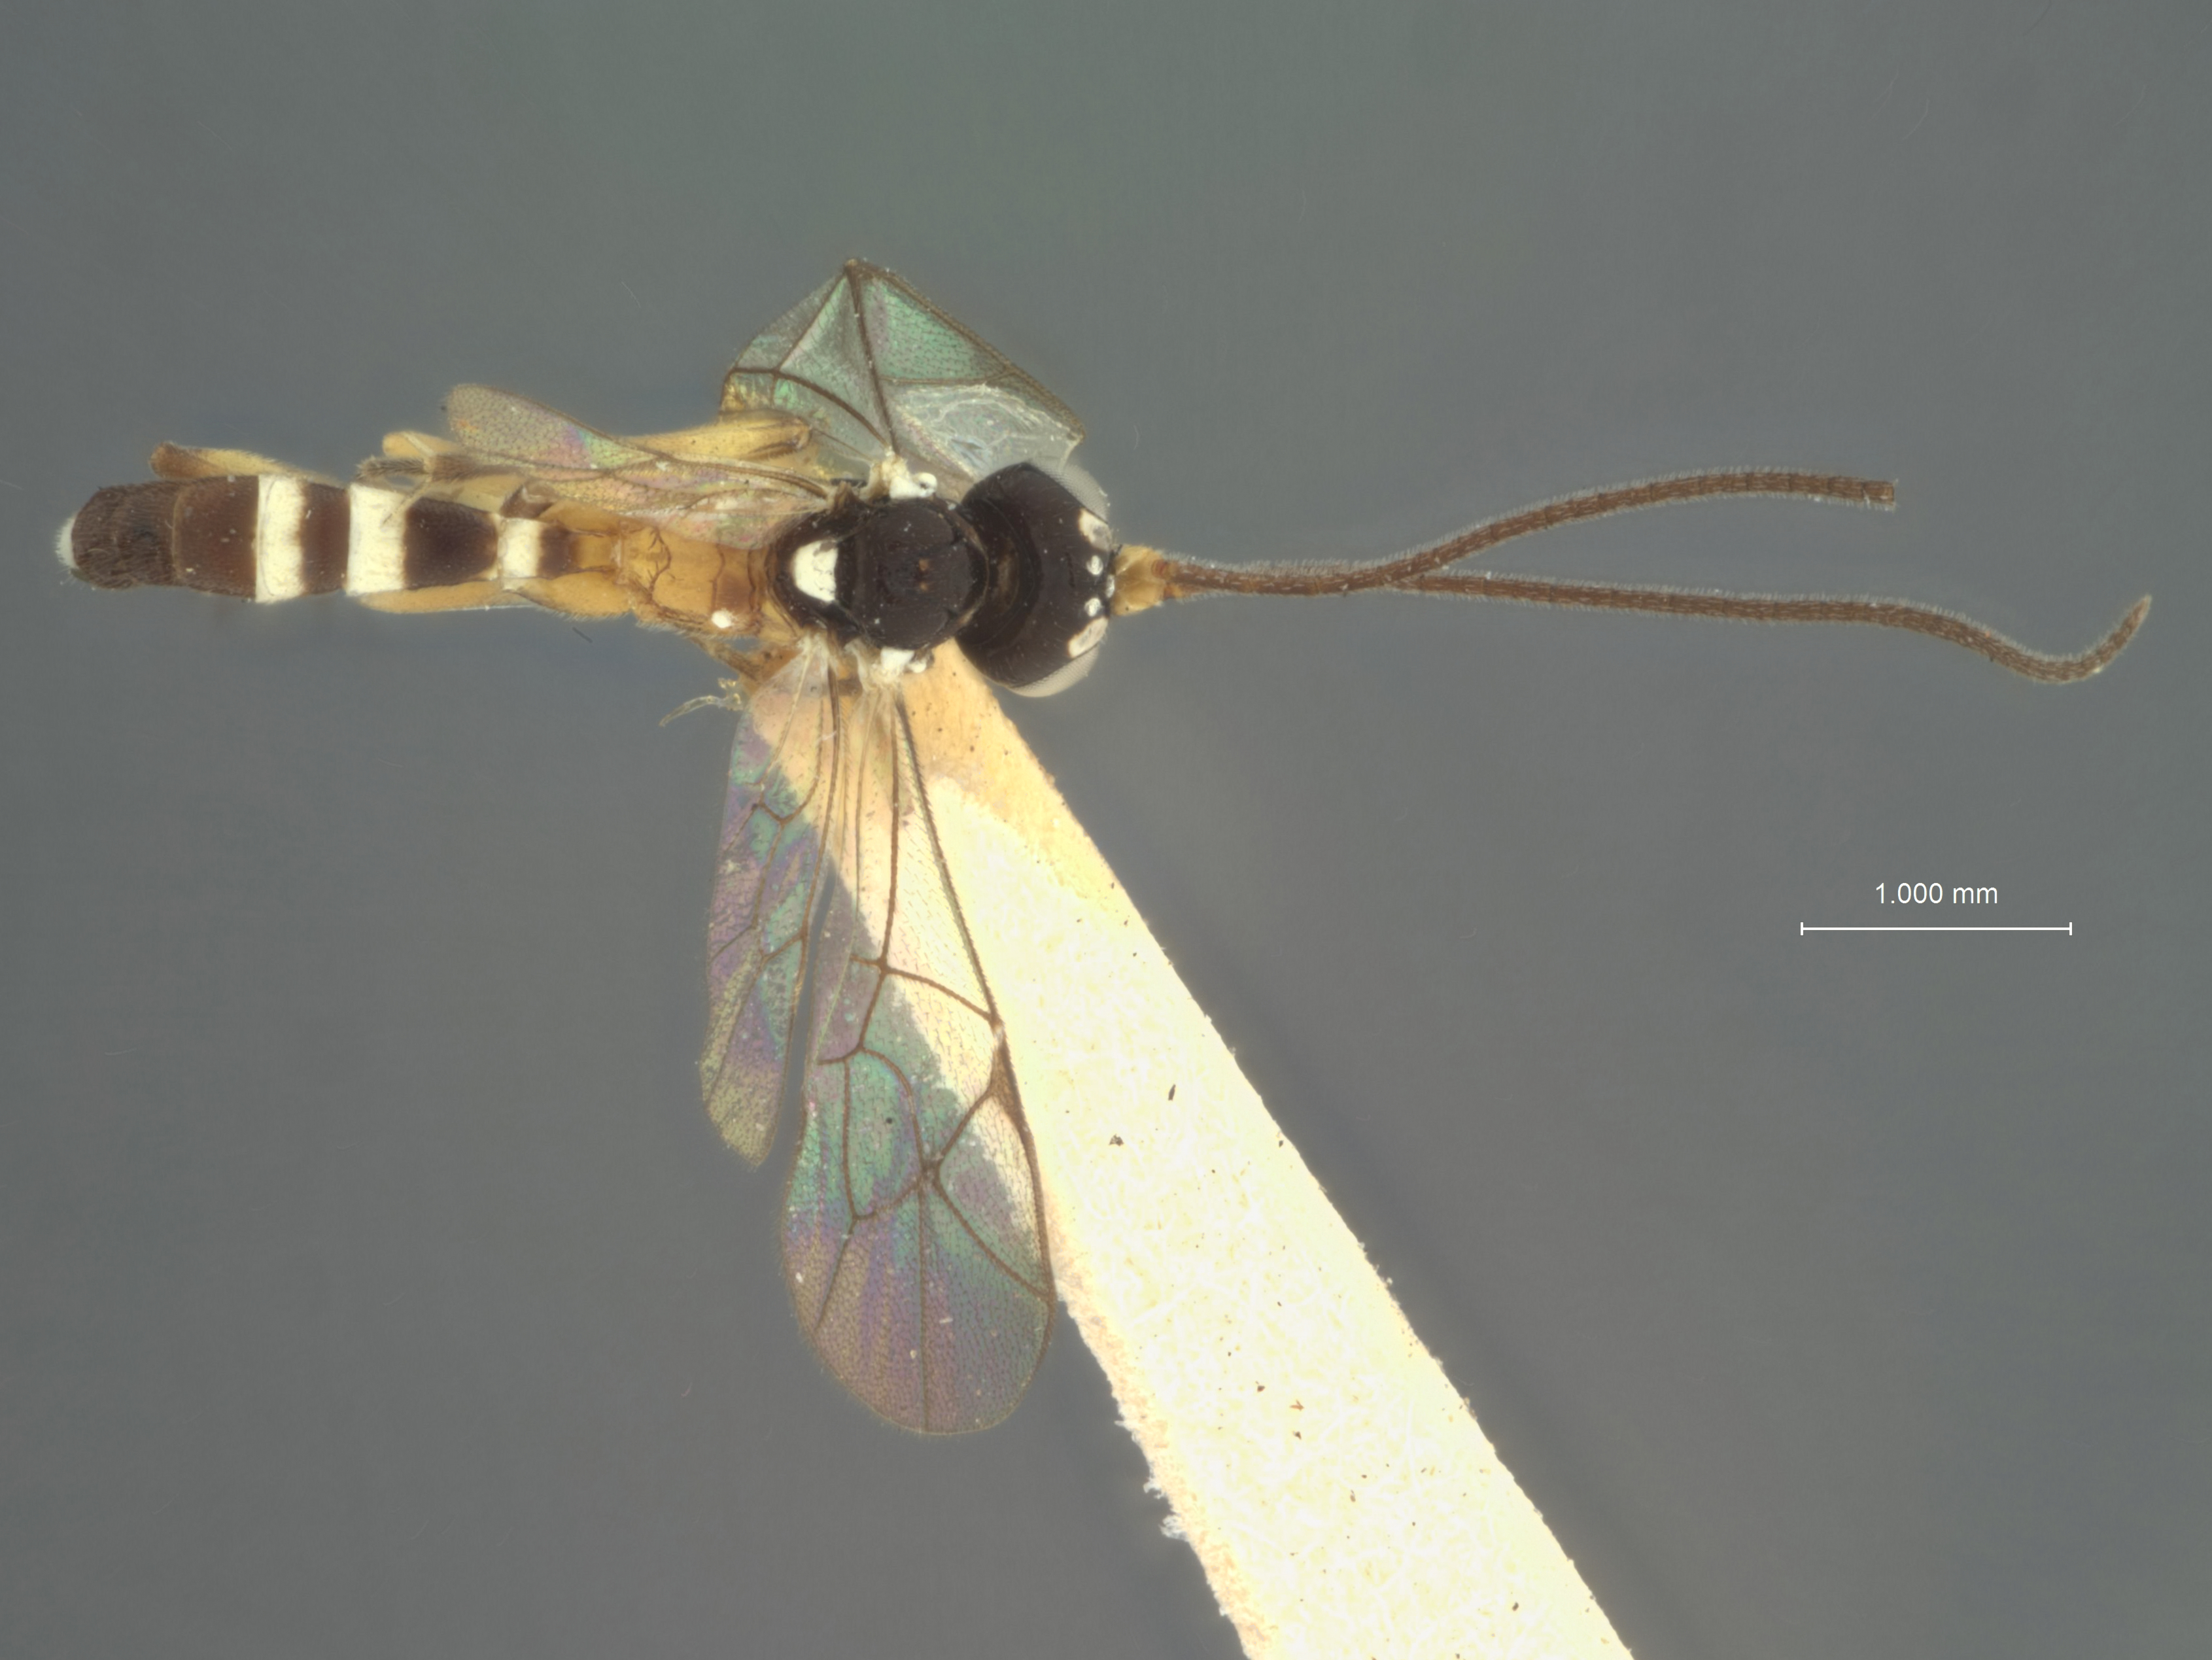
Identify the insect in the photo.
Isotima metathoracica
